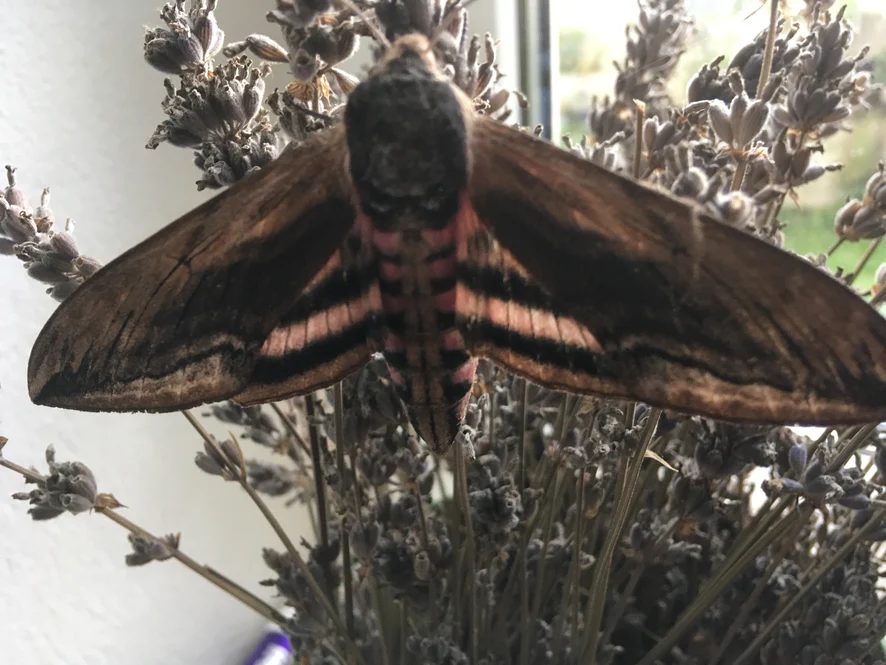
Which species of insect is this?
Sphinx ligustri
